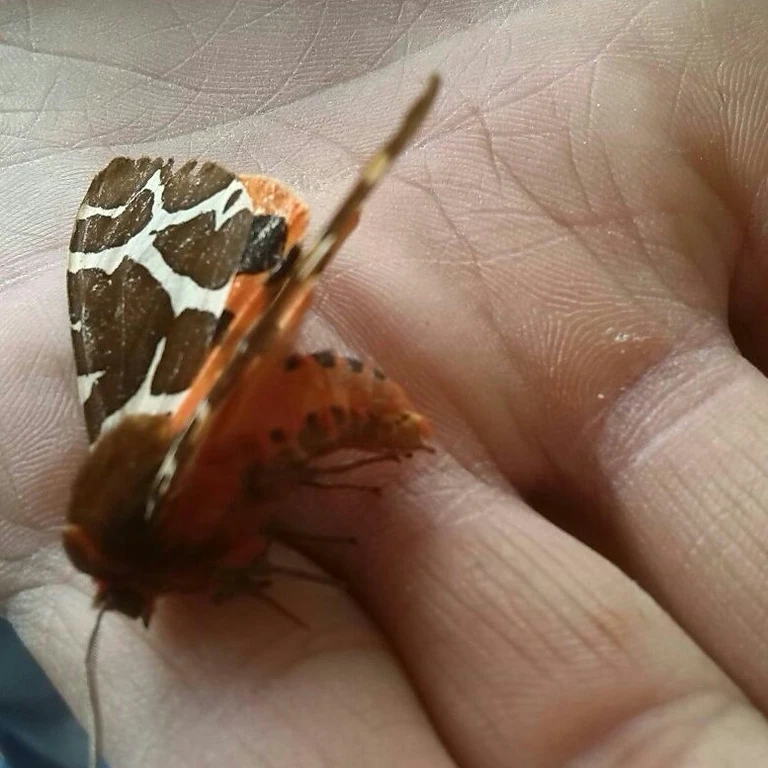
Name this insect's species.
Arctia caja
